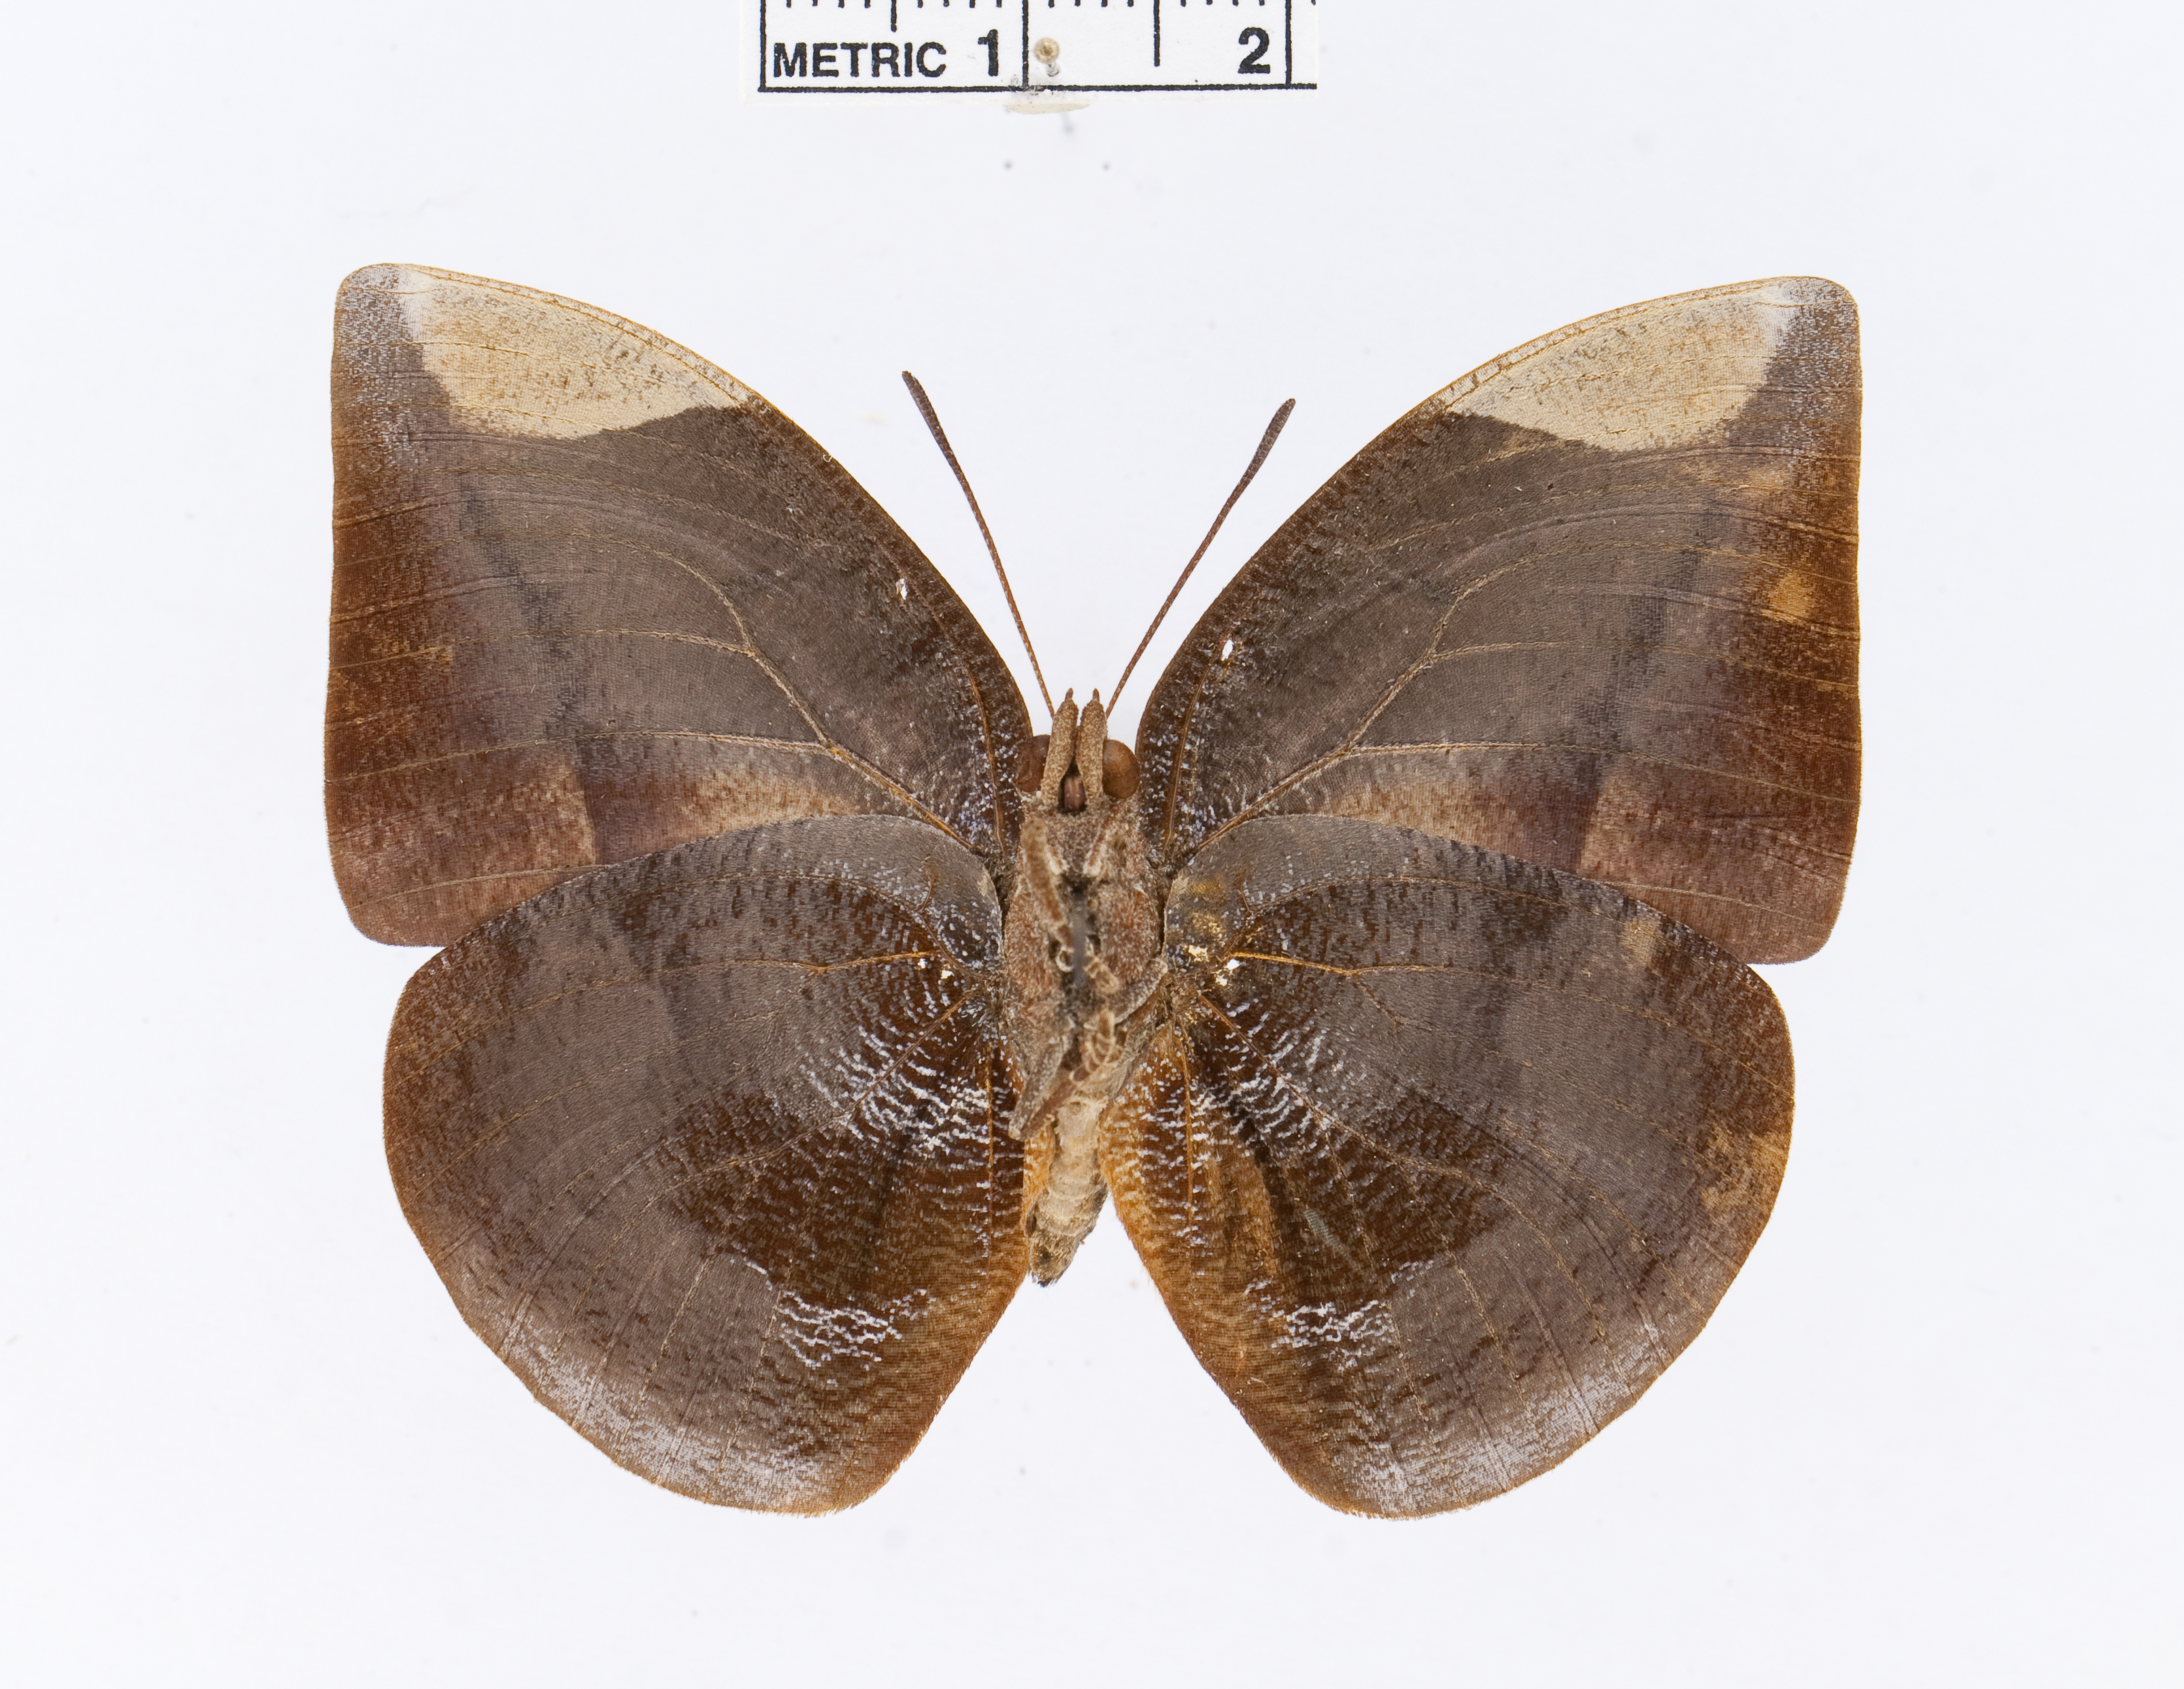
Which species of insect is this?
Memphis polyxo
